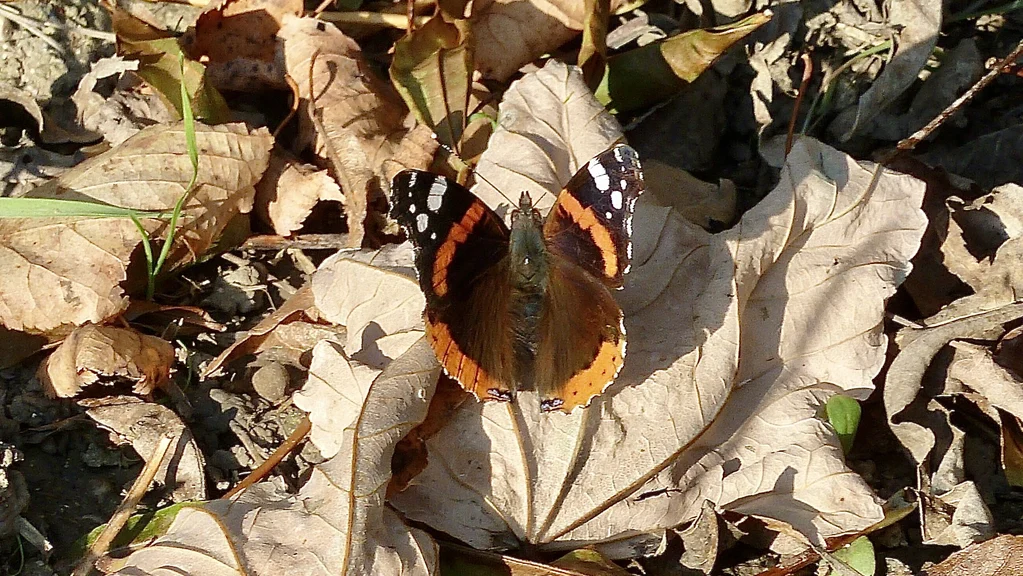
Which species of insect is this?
Vanessa atalanta
